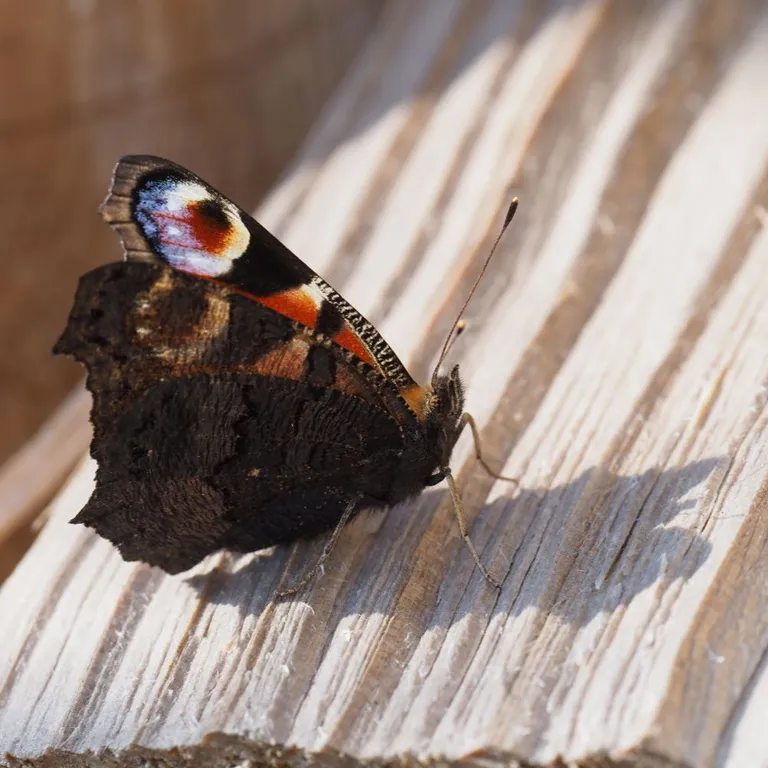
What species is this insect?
Aglais io
